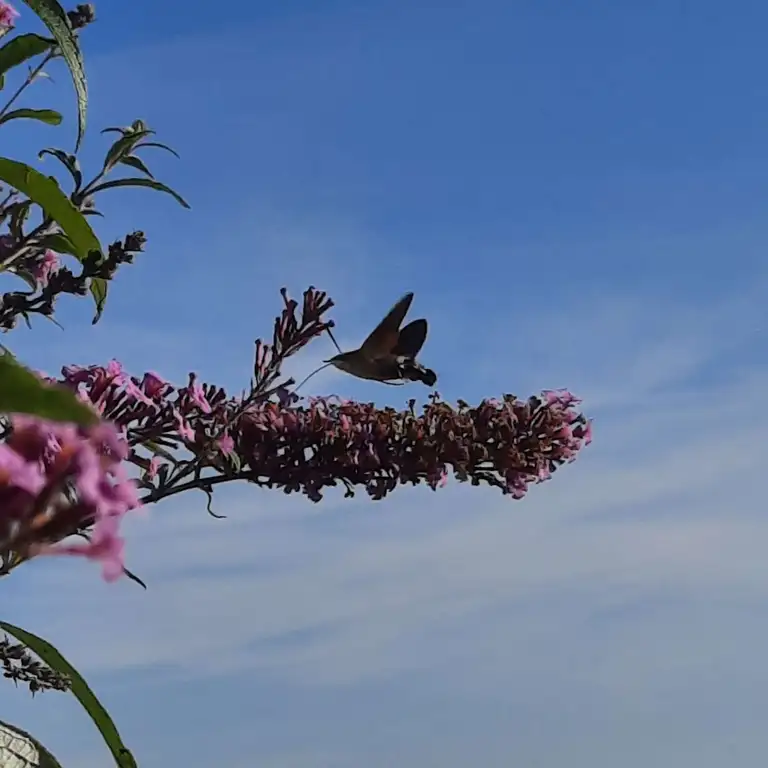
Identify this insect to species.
Macroglossum stellatarum
